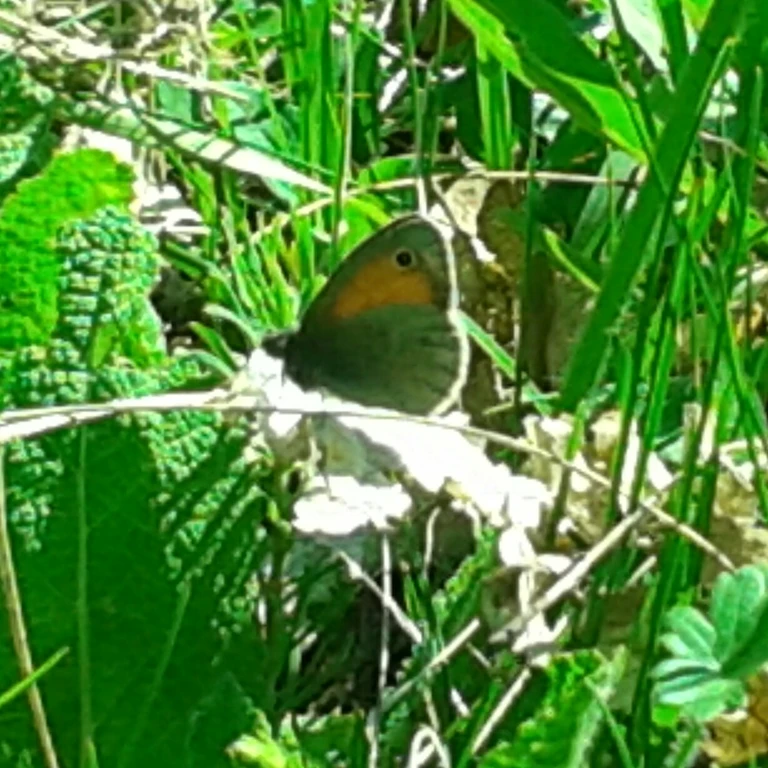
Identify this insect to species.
Coenonympha pamphilus
